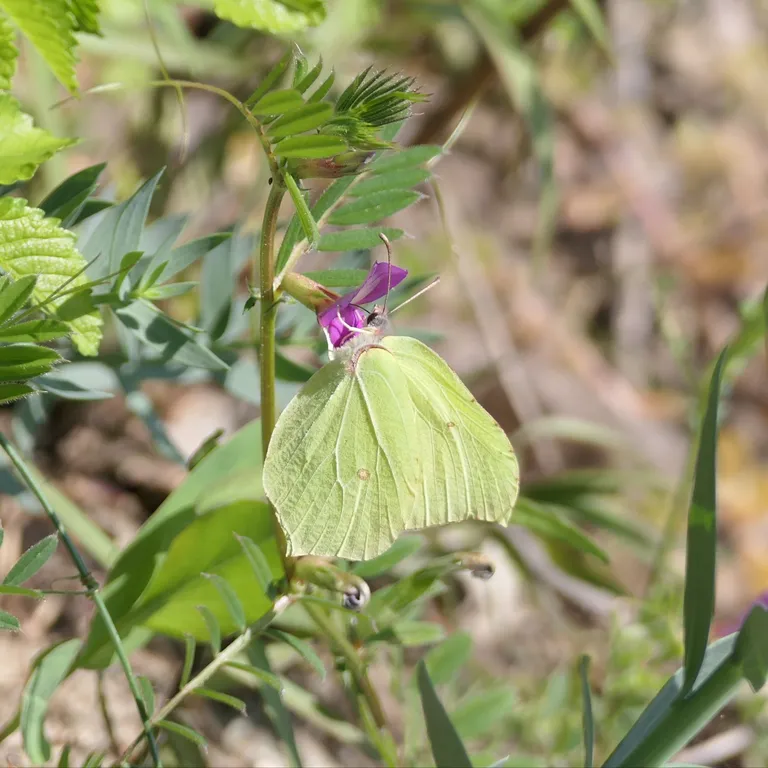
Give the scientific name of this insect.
Gonepteryx rhamni
